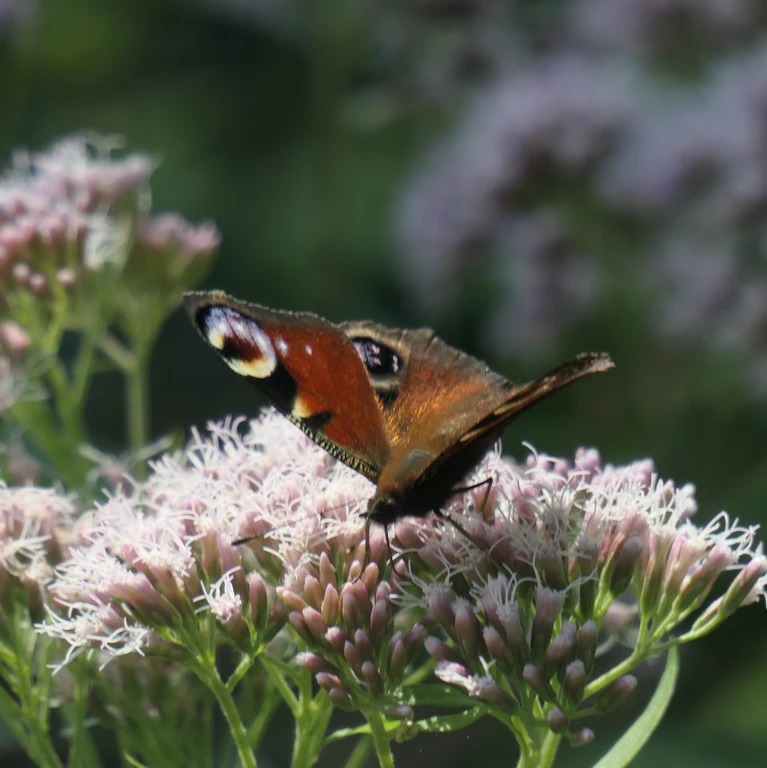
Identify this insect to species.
Aglais io
